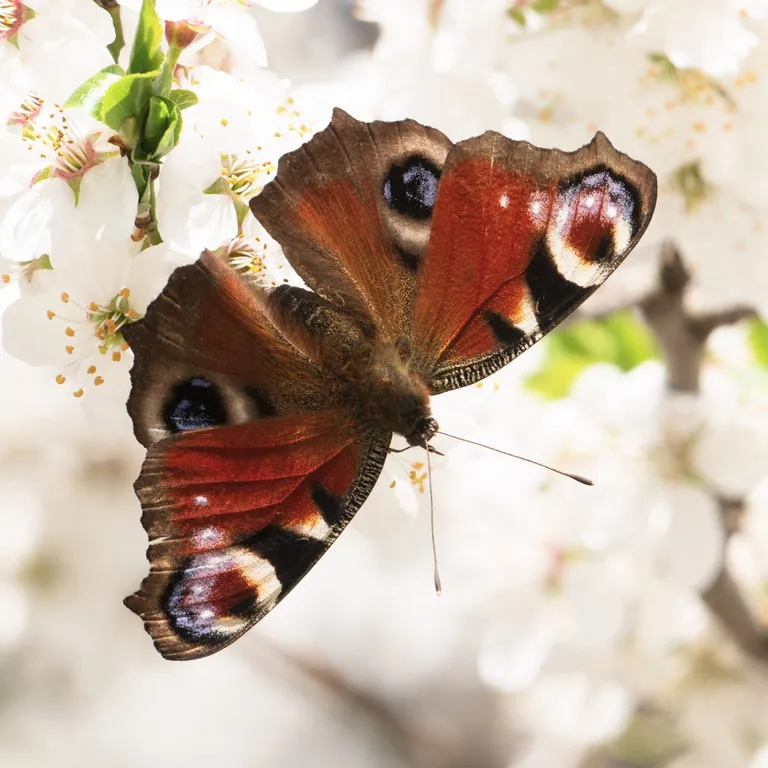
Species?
Aglais io
